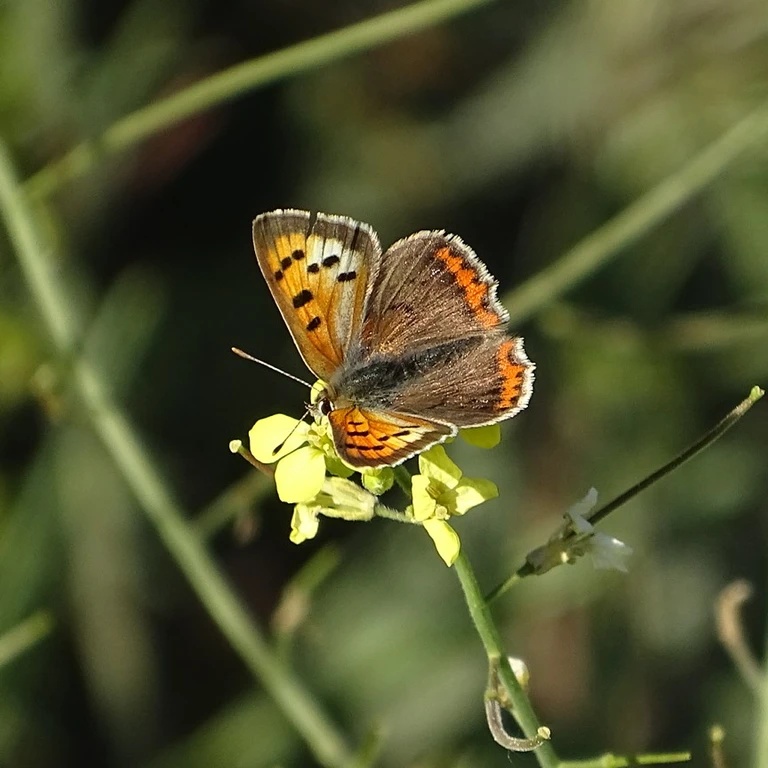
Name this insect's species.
Lycaena phlaeas
